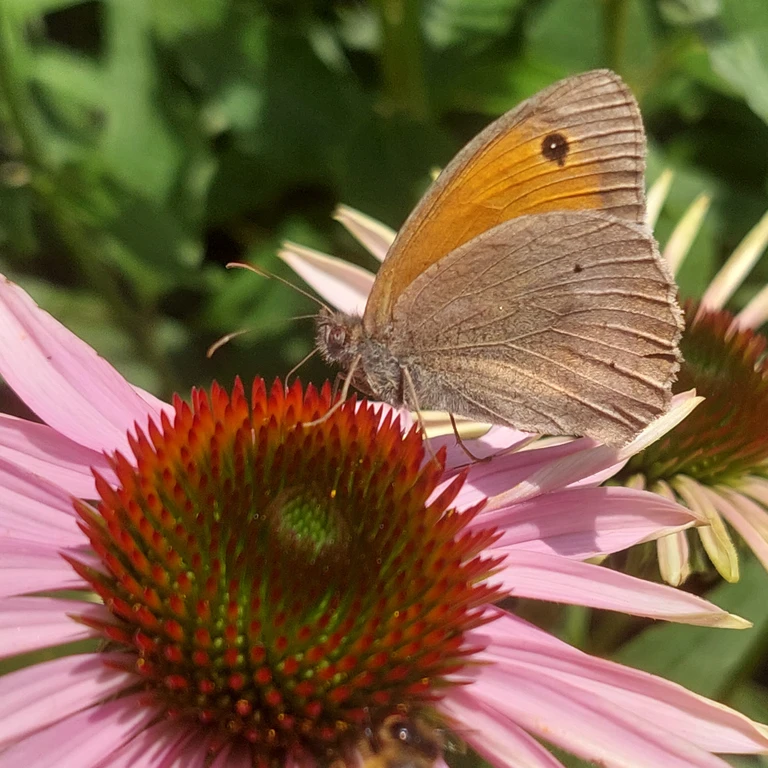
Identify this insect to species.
Maniola jurtina
